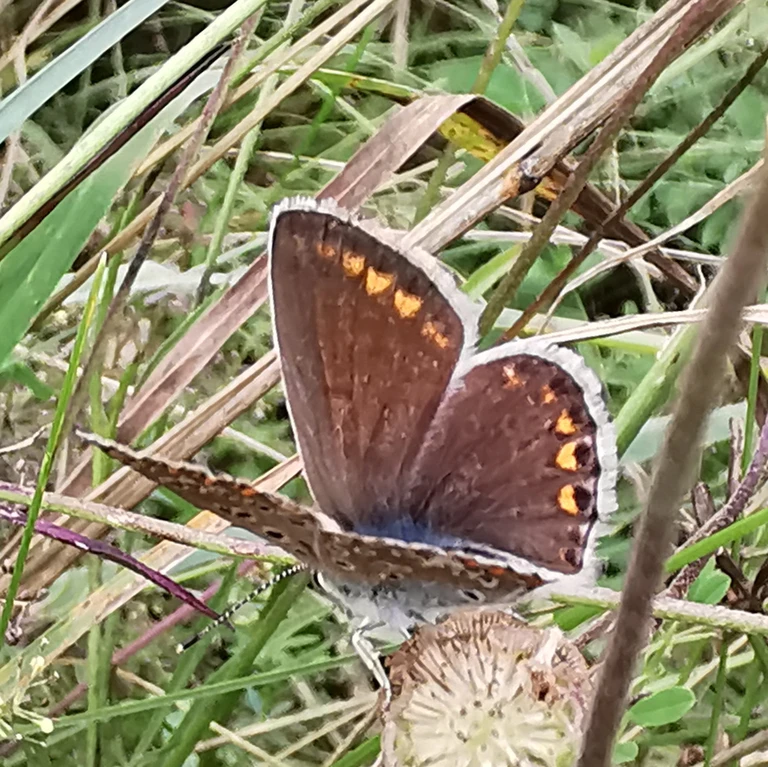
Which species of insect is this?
Polyommatus icarus
